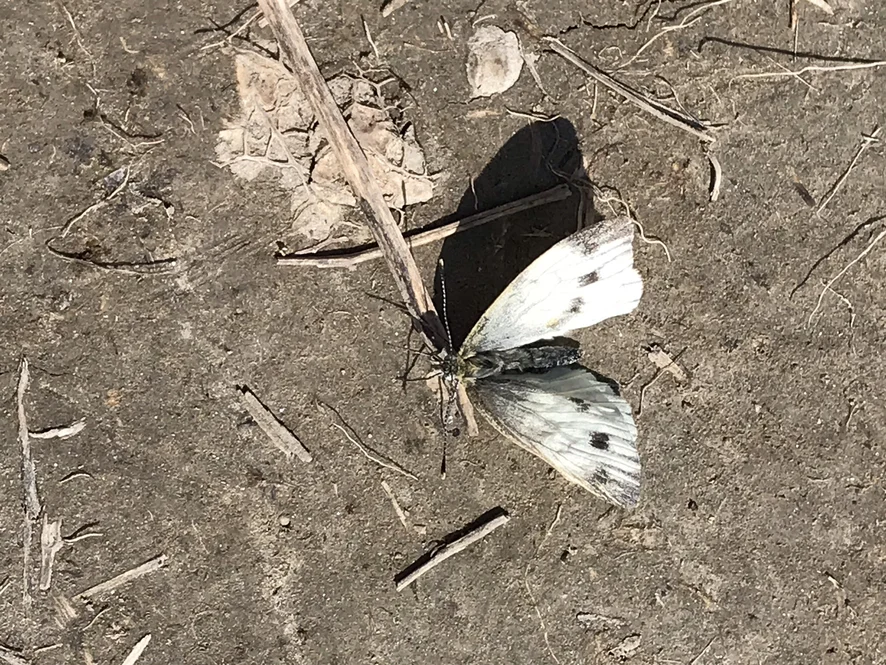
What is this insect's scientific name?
Pieris napi
